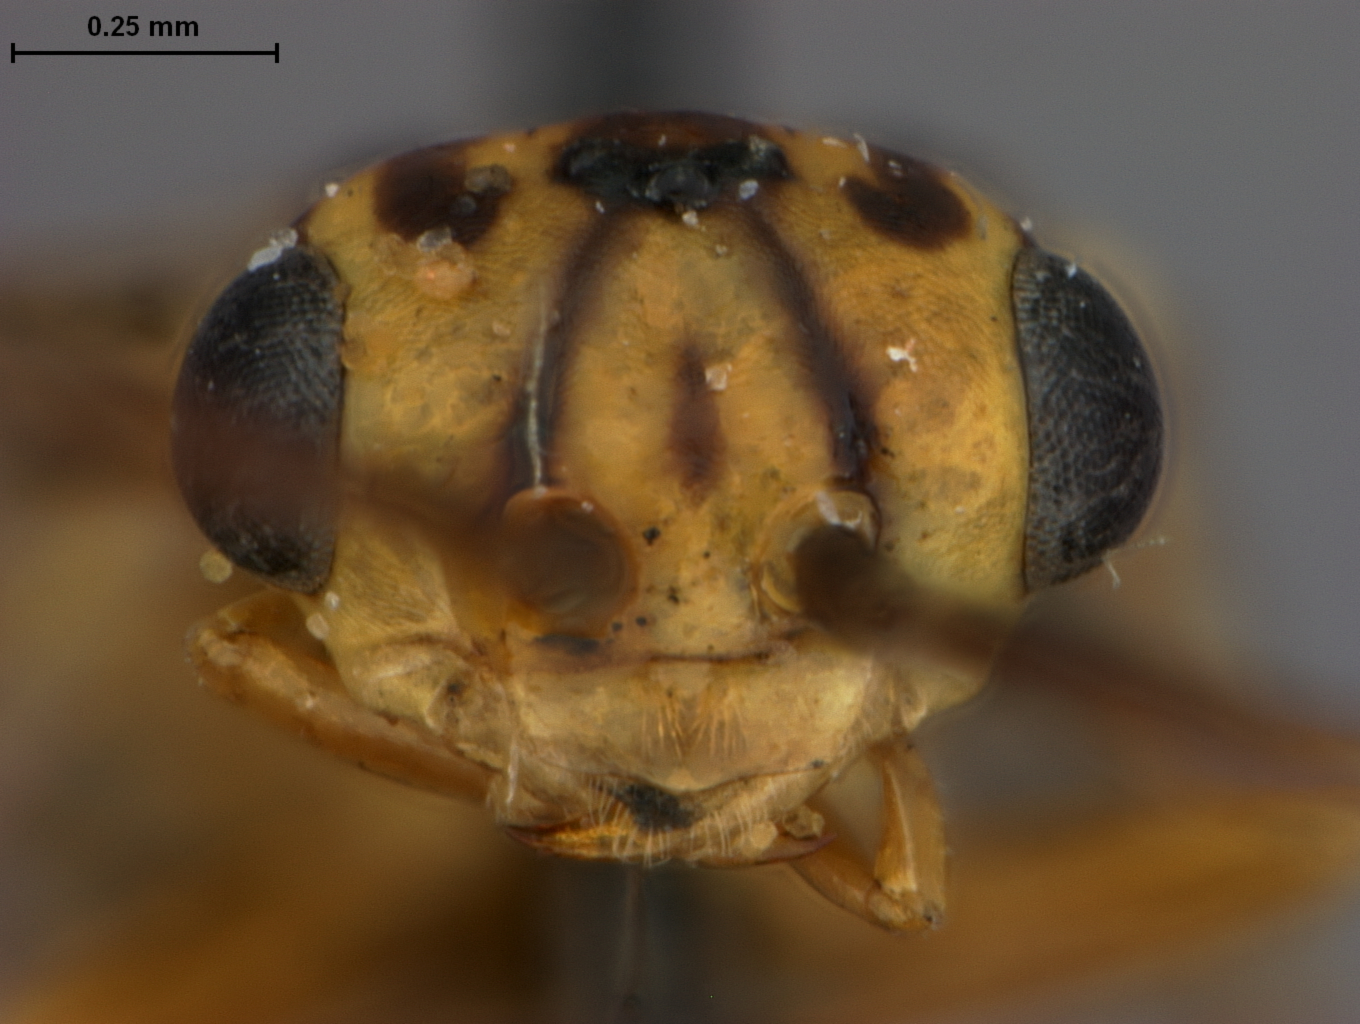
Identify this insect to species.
Xyela middlekauffi
